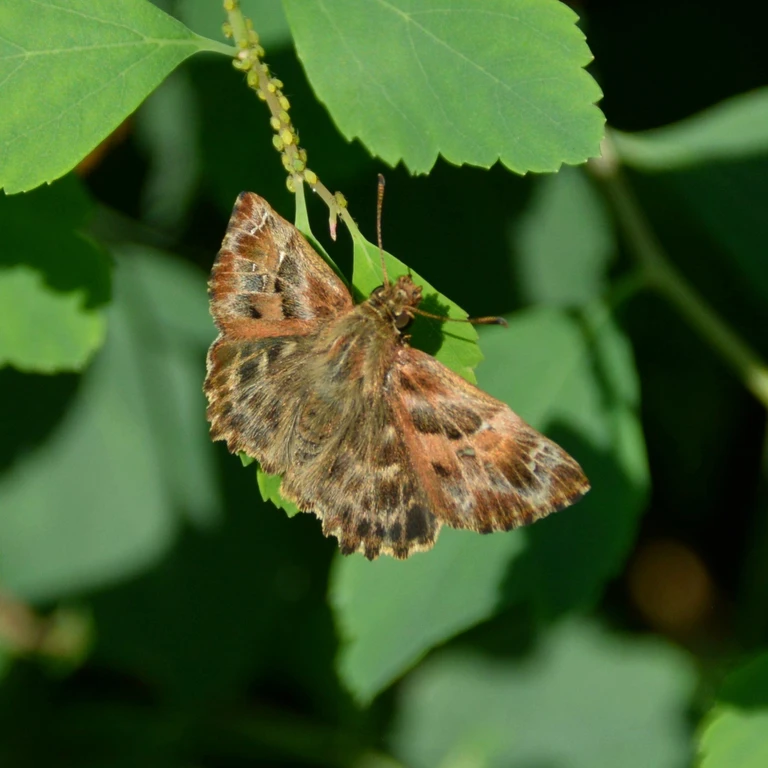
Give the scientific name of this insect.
Carcharodus alceae
